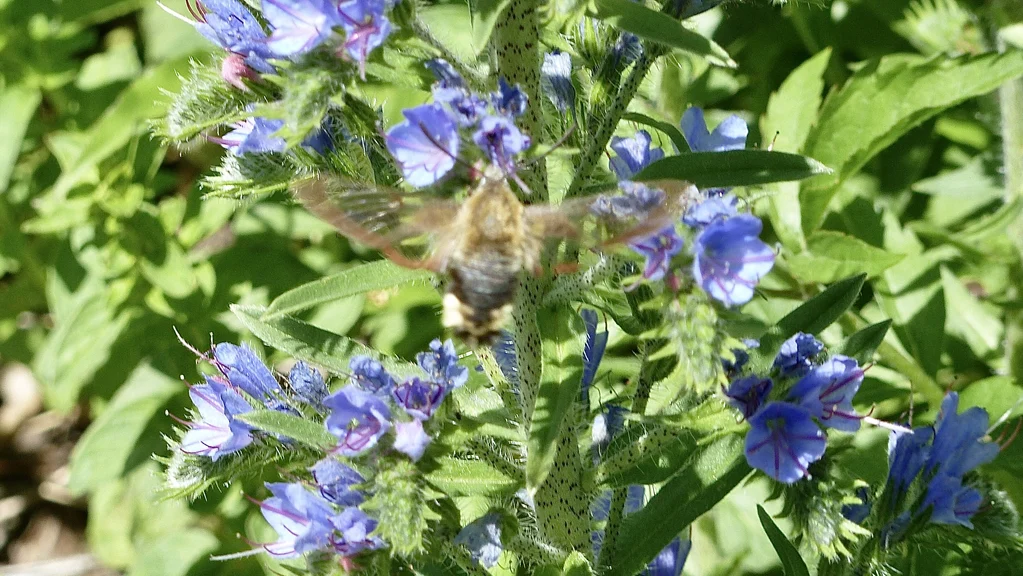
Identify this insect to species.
Hemaris fuciformis
